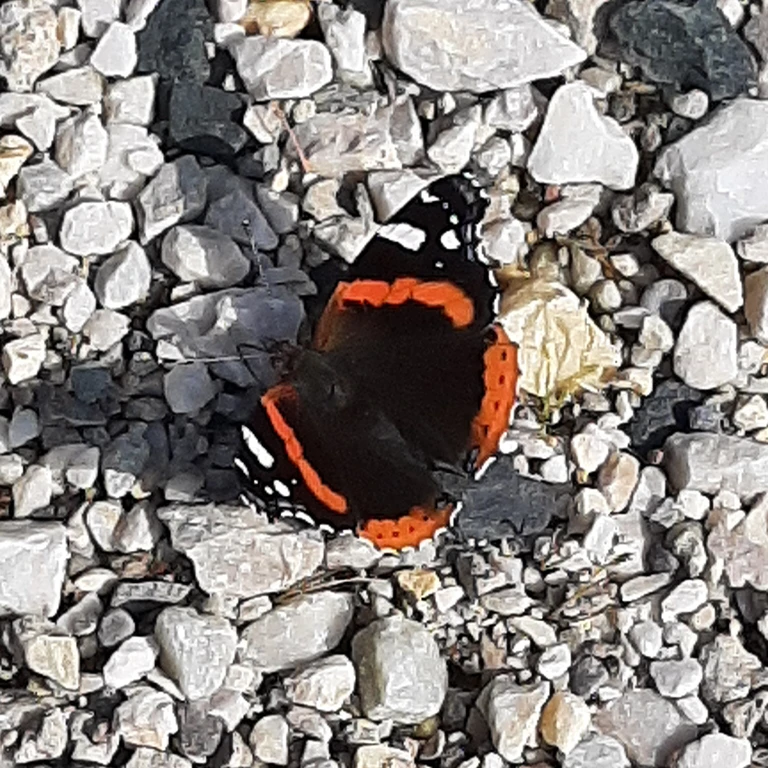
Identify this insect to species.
Vanessa atalanta
